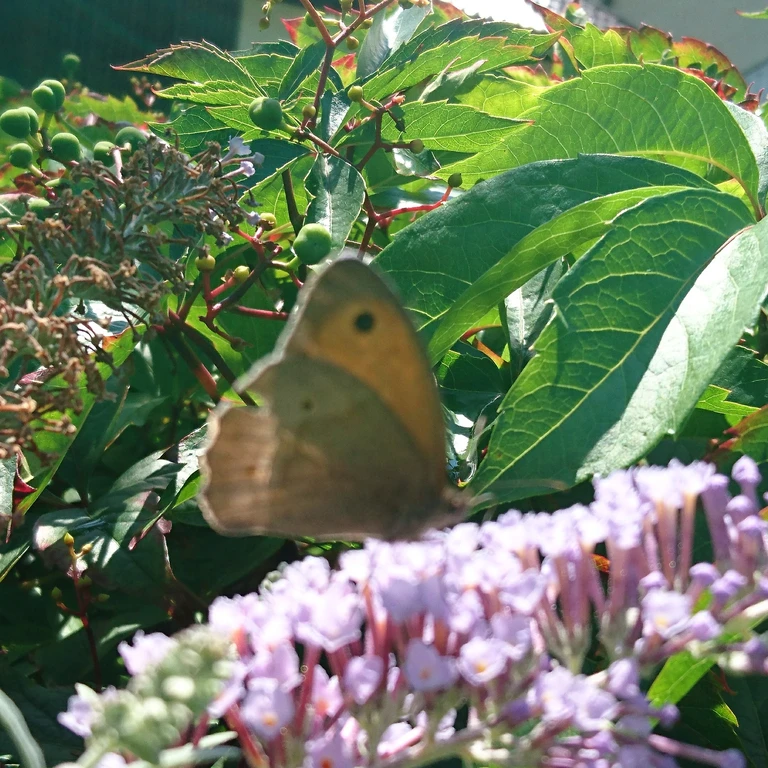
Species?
Maniola jurtina
